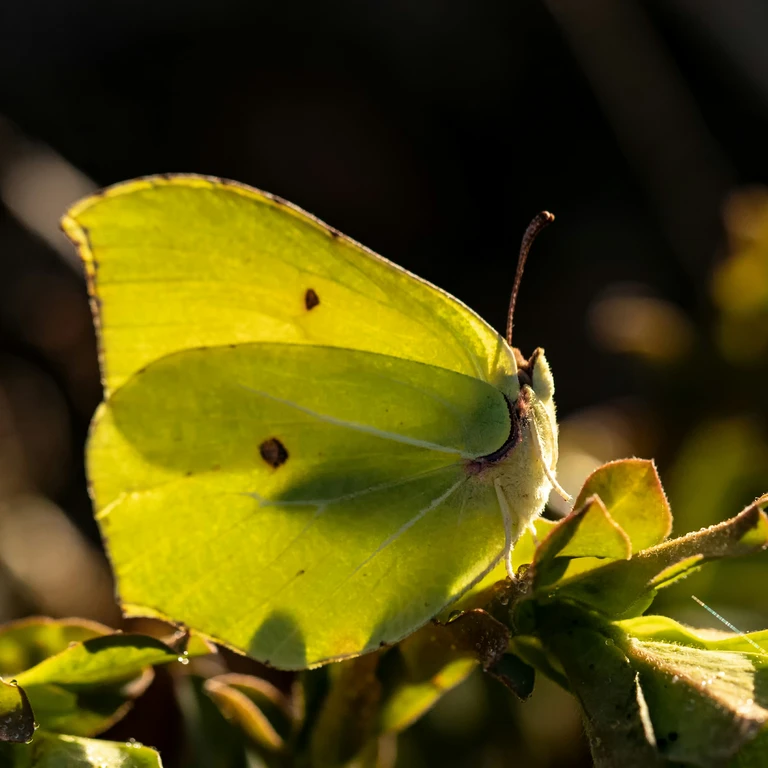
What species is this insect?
Gonepteryx rhamni
